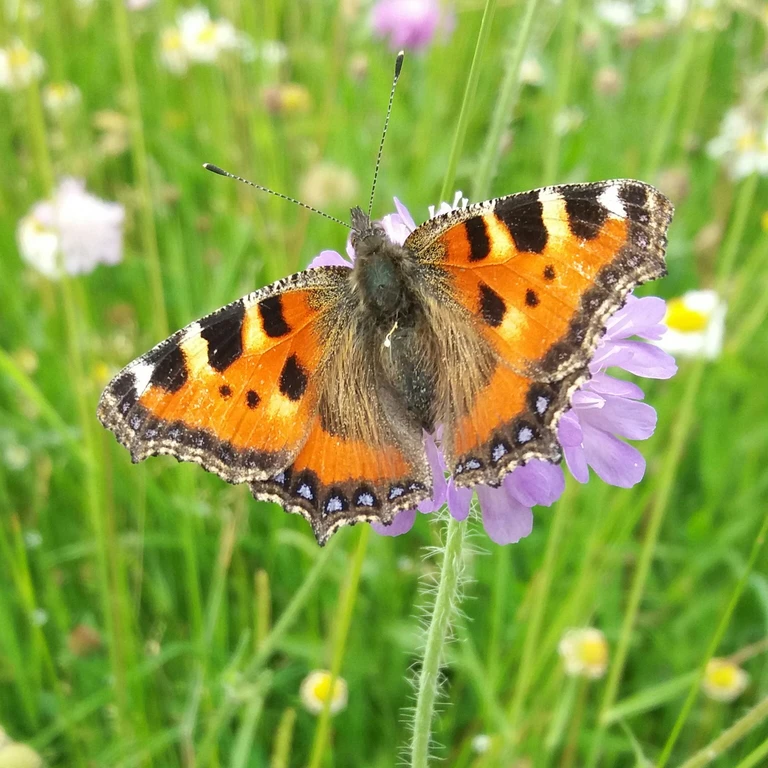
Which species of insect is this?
Aglais urticae
